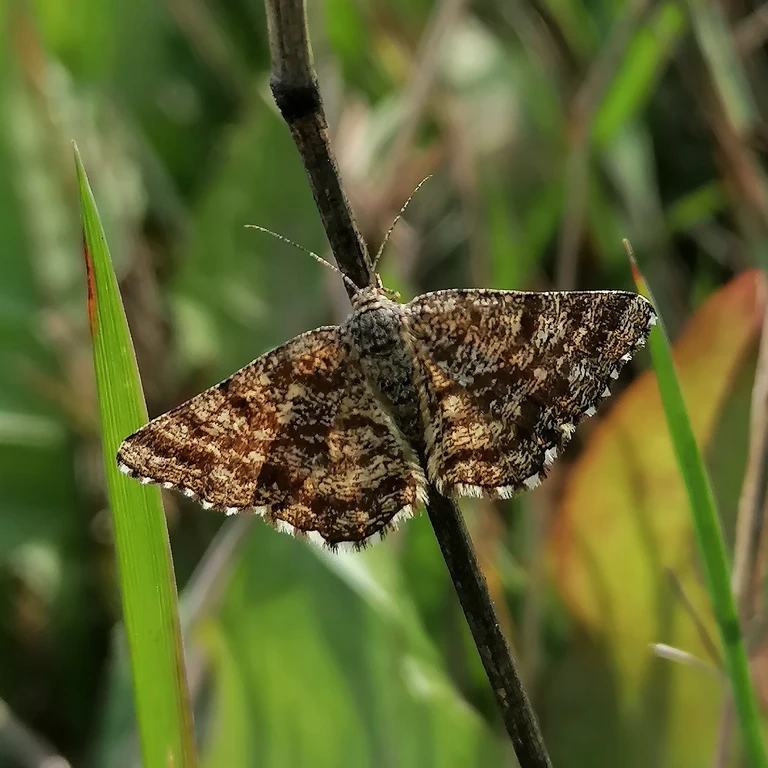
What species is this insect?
Ematurga atomaria
